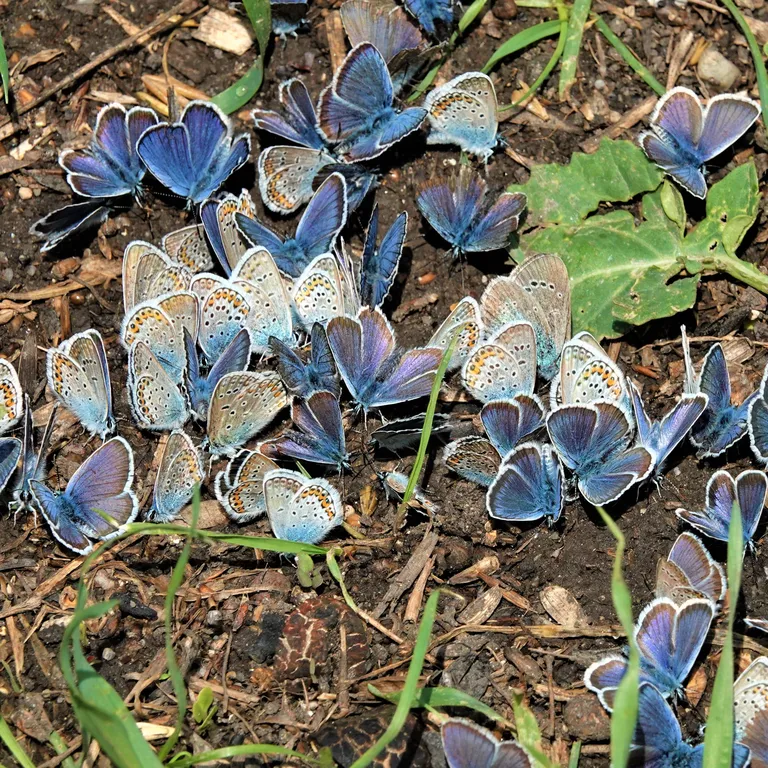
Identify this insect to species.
Plebejus argus
